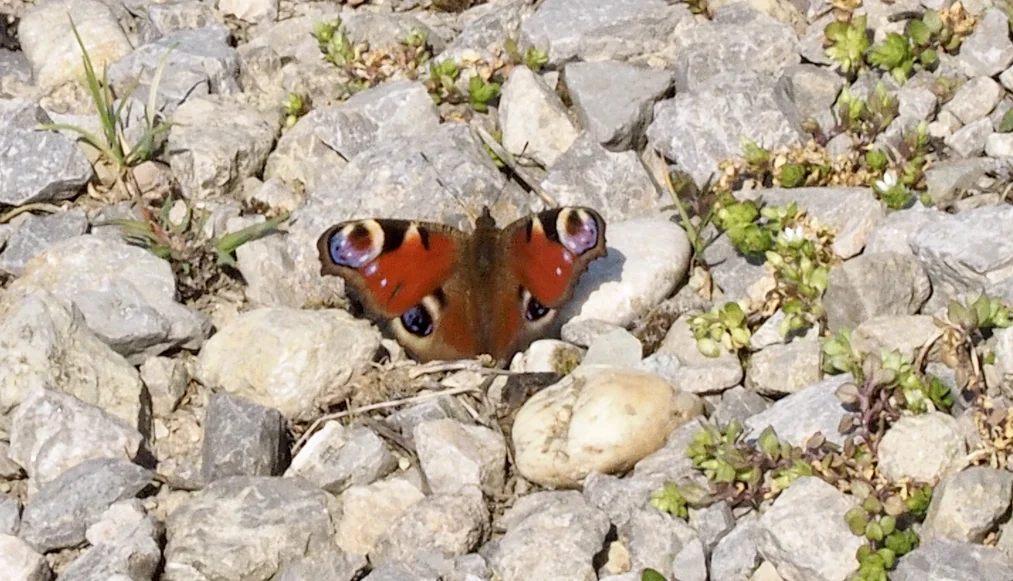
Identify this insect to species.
Aglais io
